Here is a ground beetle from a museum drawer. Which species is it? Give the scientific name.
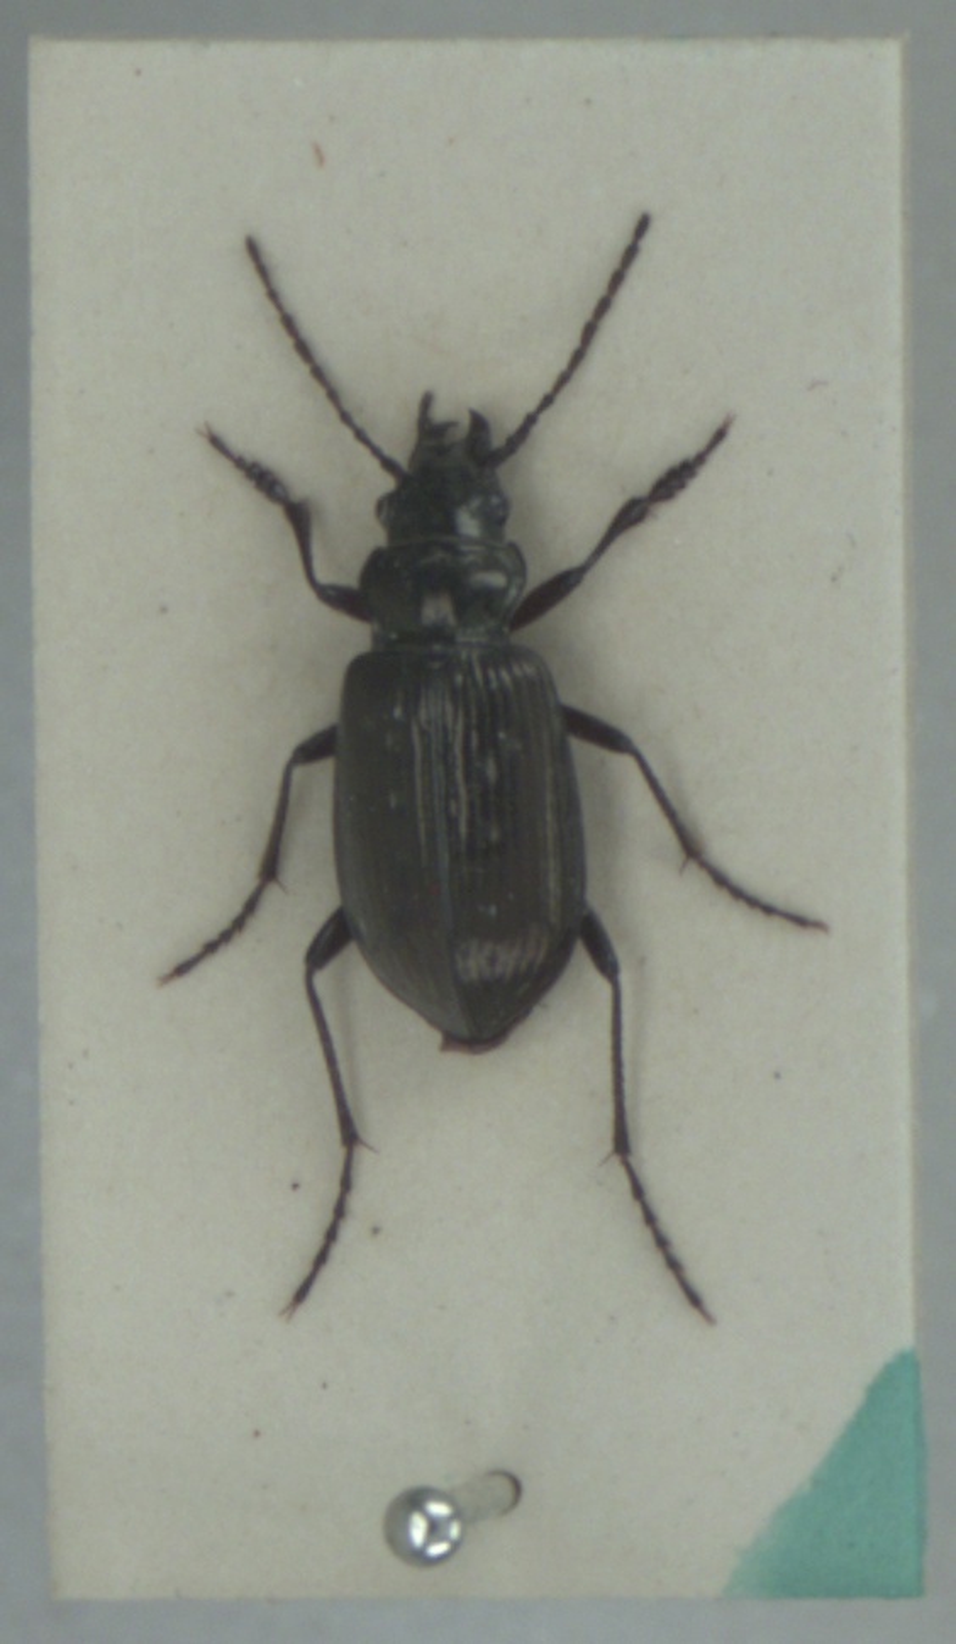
Pelophila borealis
